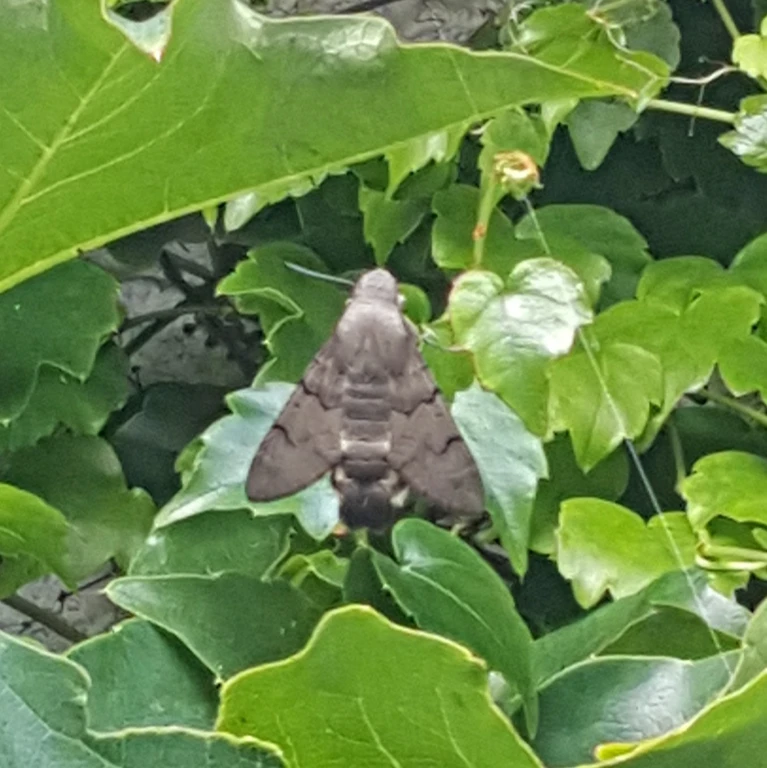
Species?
Macroglossum stellatarum
